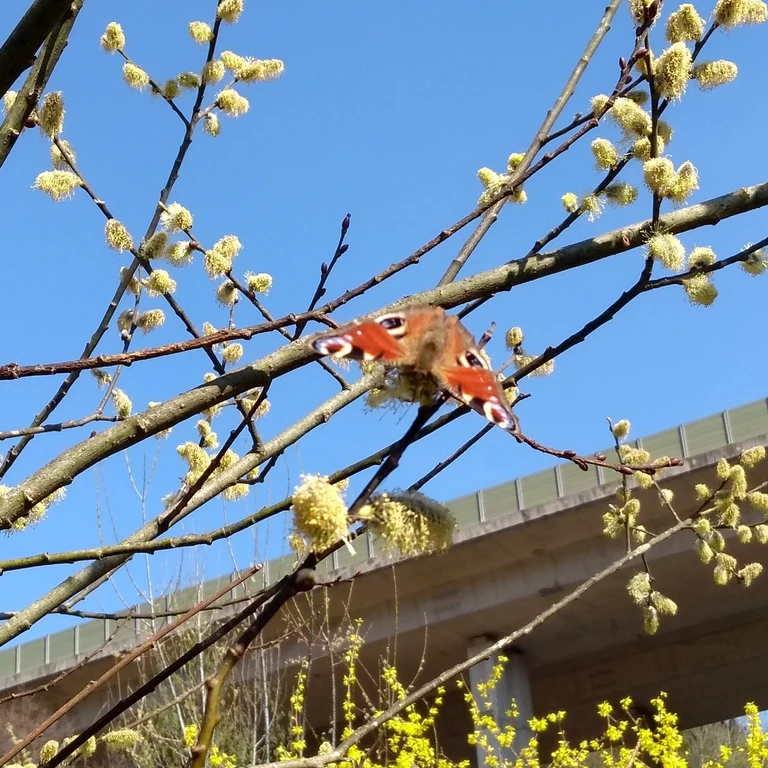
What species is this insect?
Aglais io
